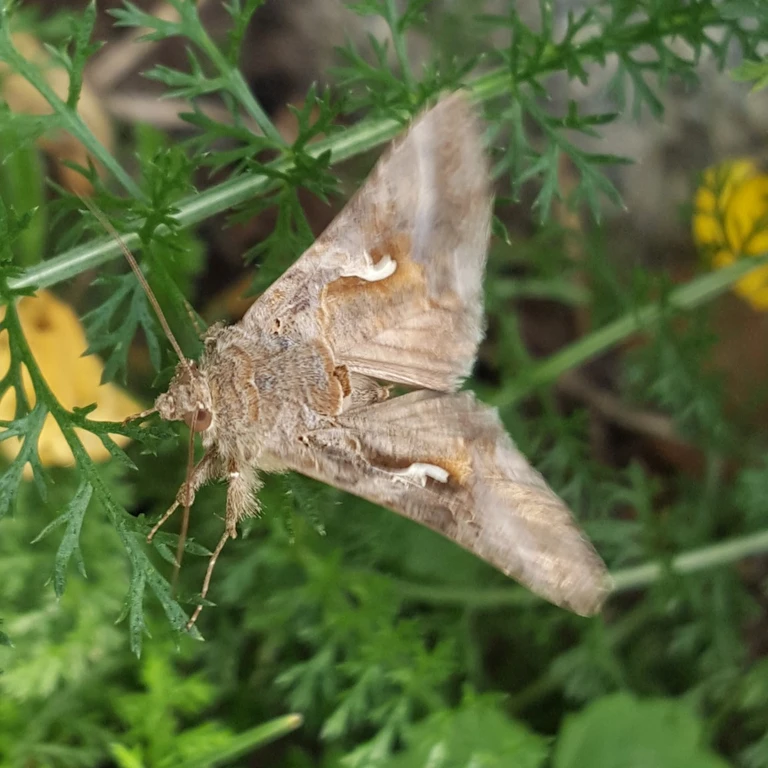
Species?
Autographa gamma
